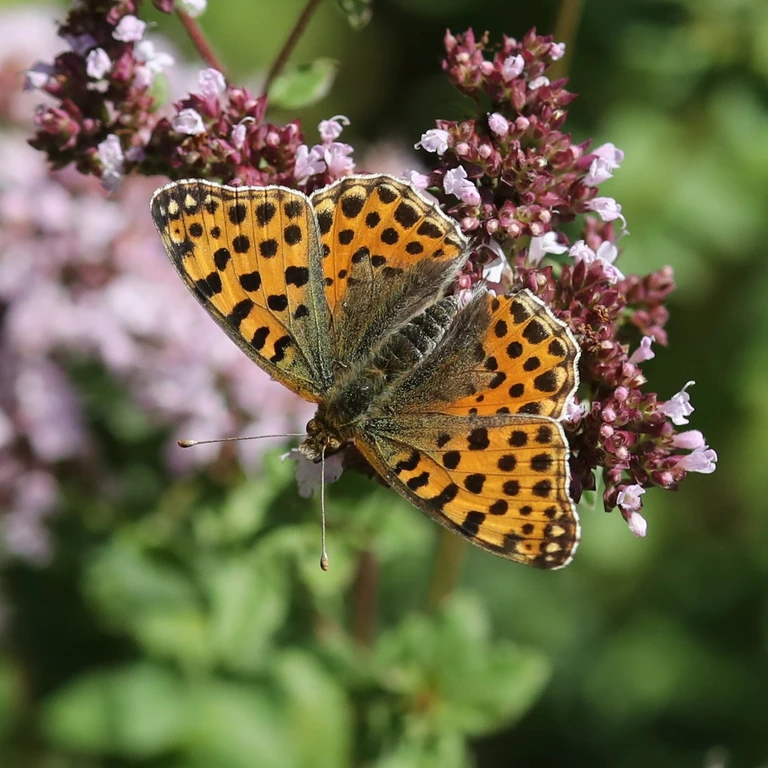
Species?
Issoria lathonia
